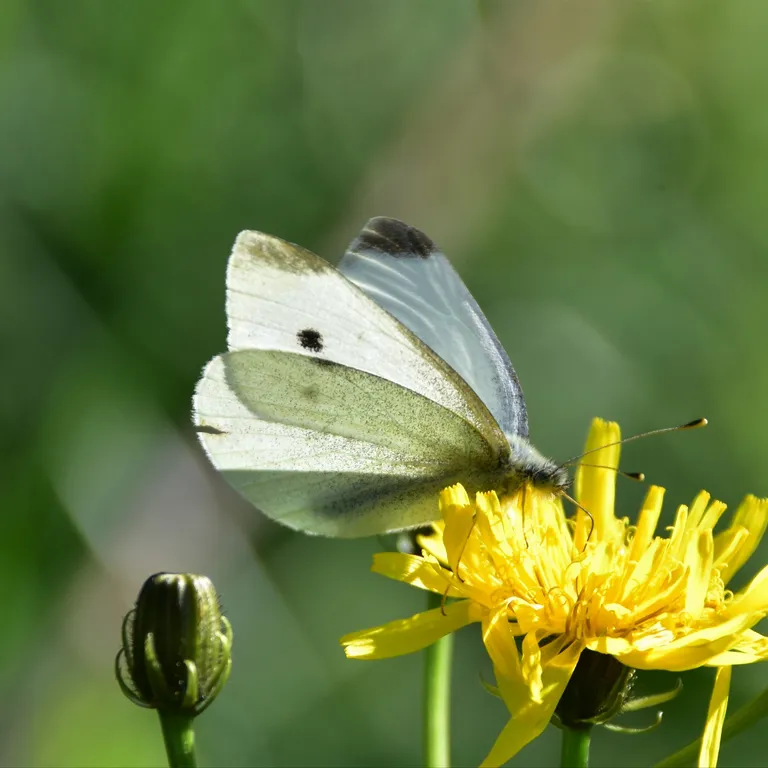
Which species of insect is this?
Pieris rapae
